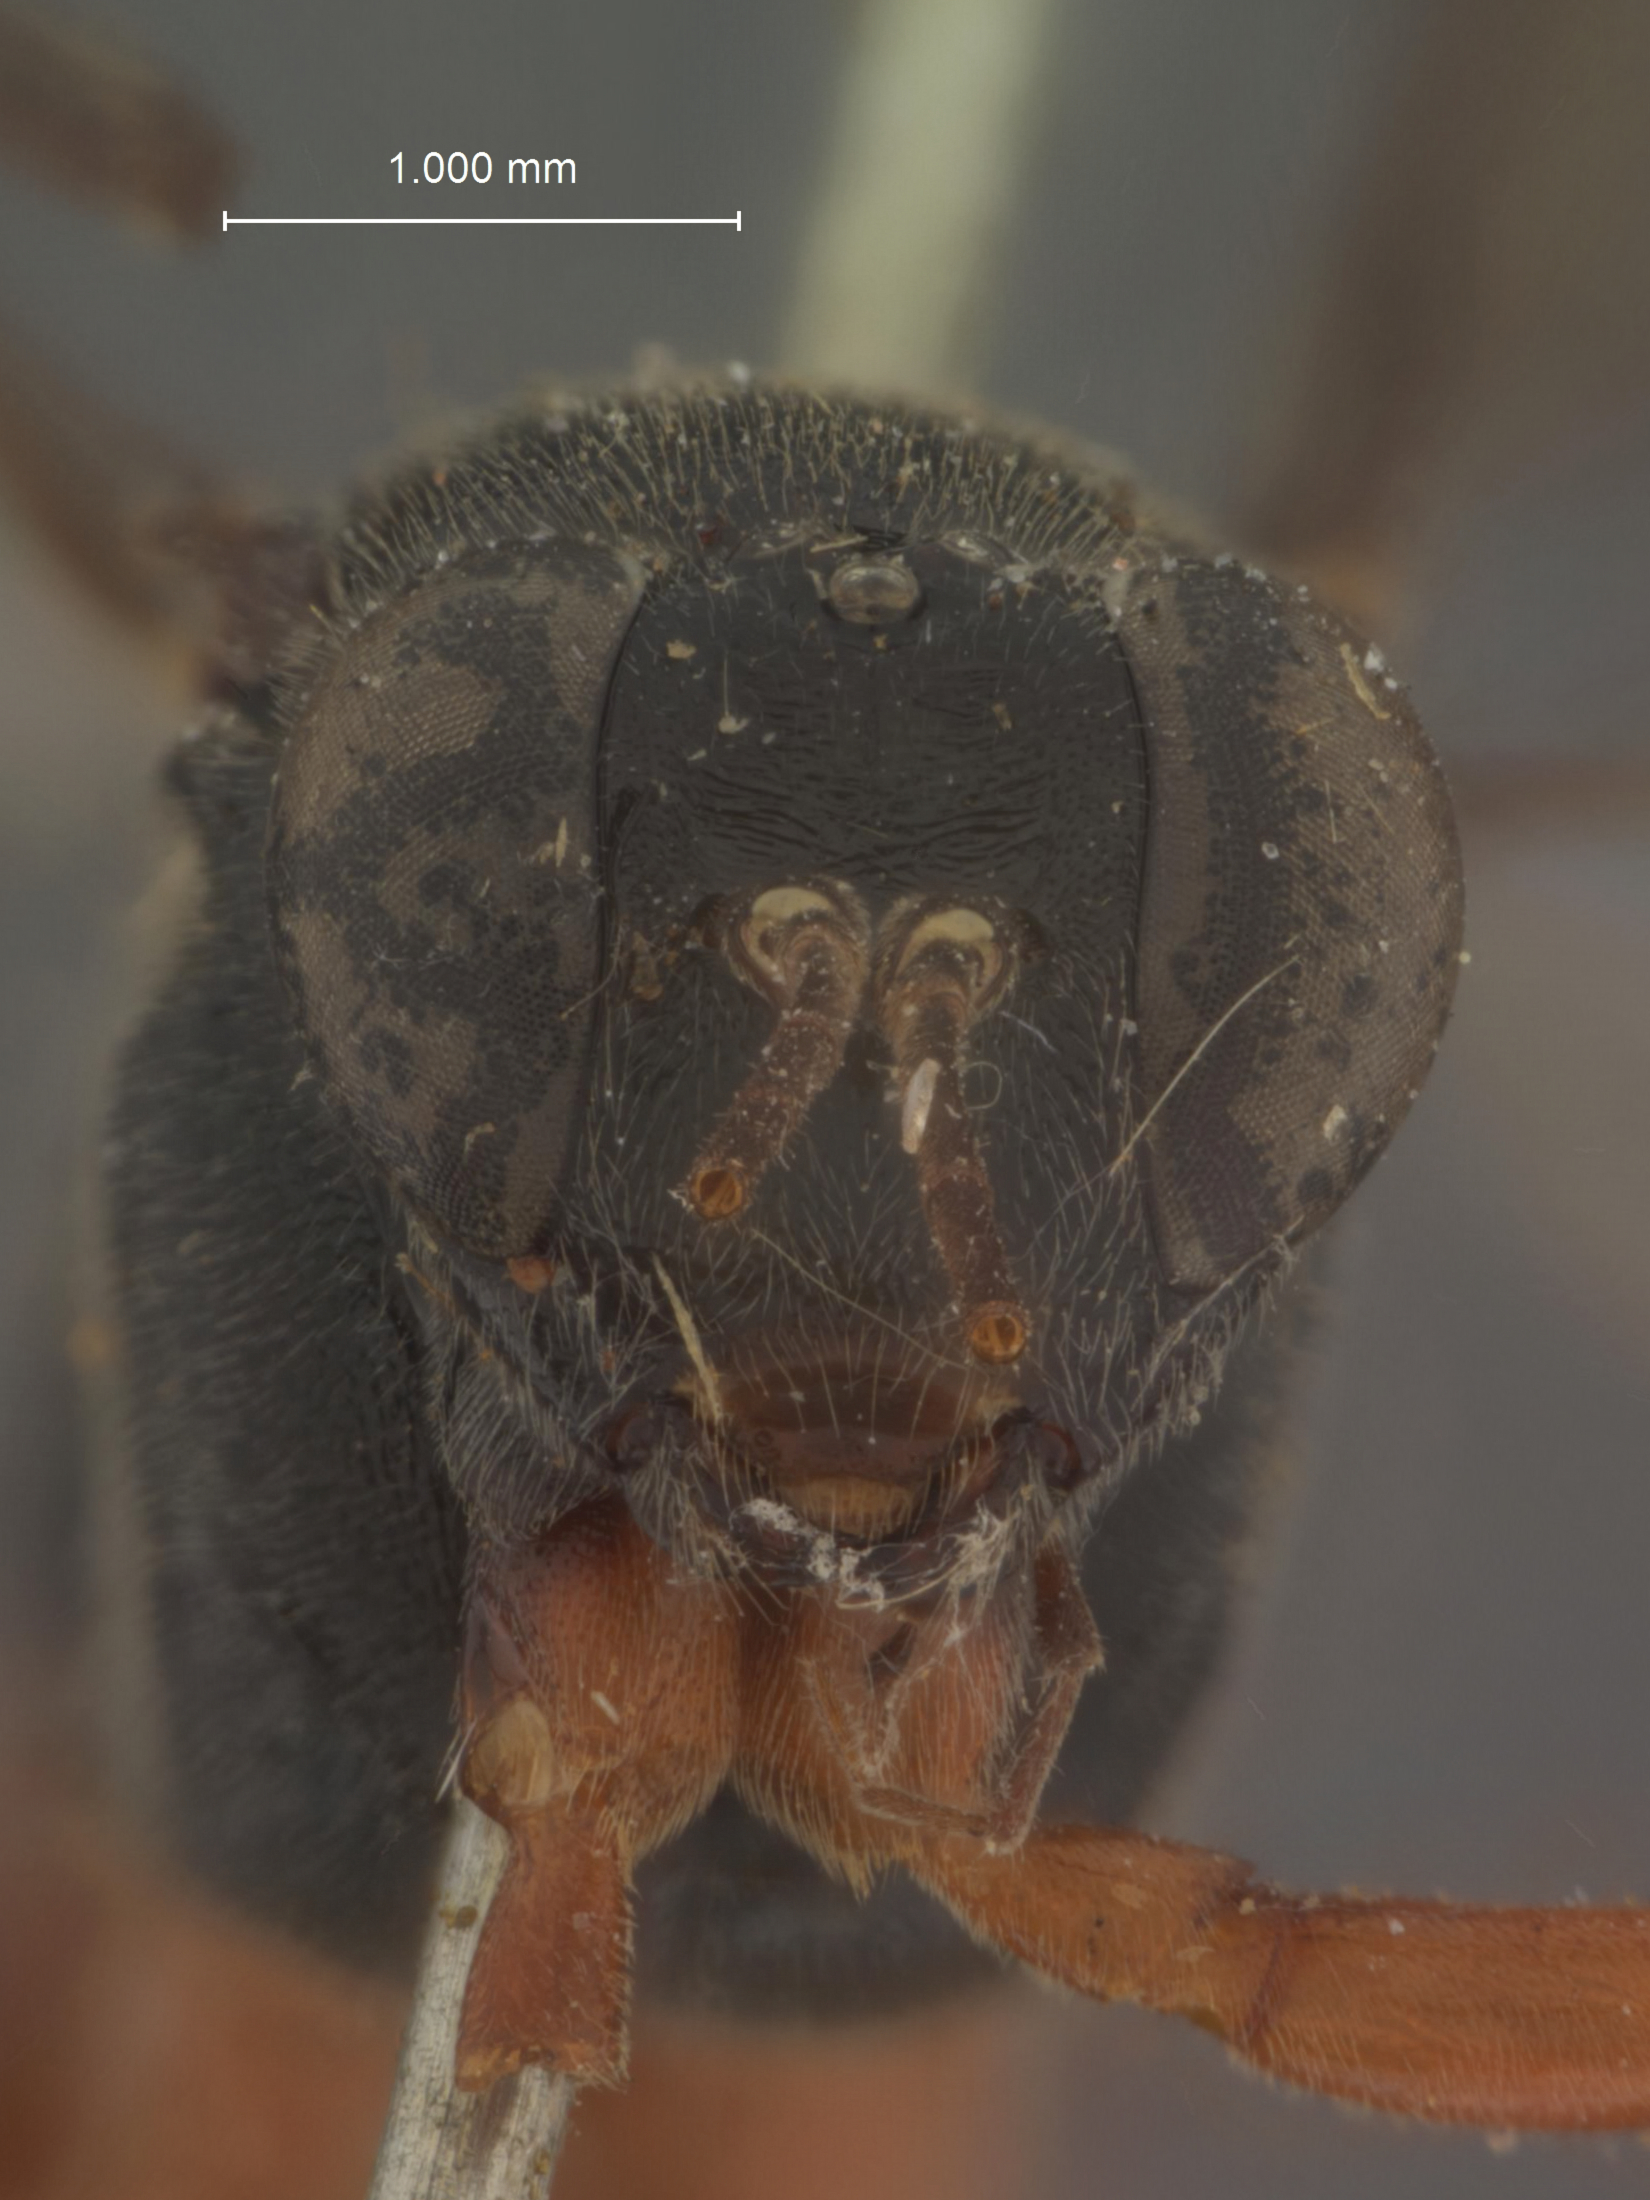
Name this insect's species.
Pimpla sanguinipes
